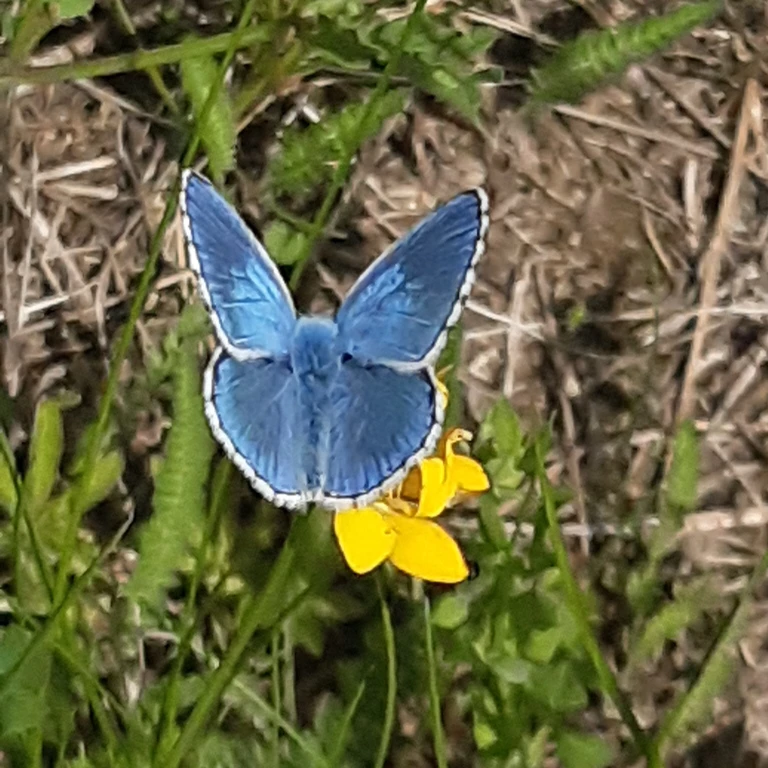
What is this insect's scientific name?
Lysandra bellargus
